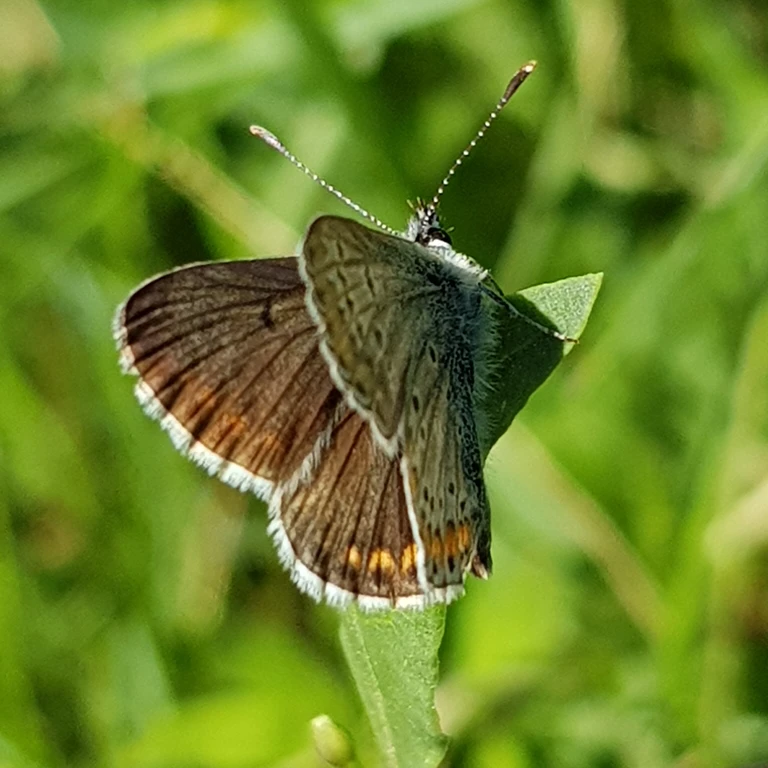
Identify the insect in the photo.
Aricia agestis/artaxerxes
